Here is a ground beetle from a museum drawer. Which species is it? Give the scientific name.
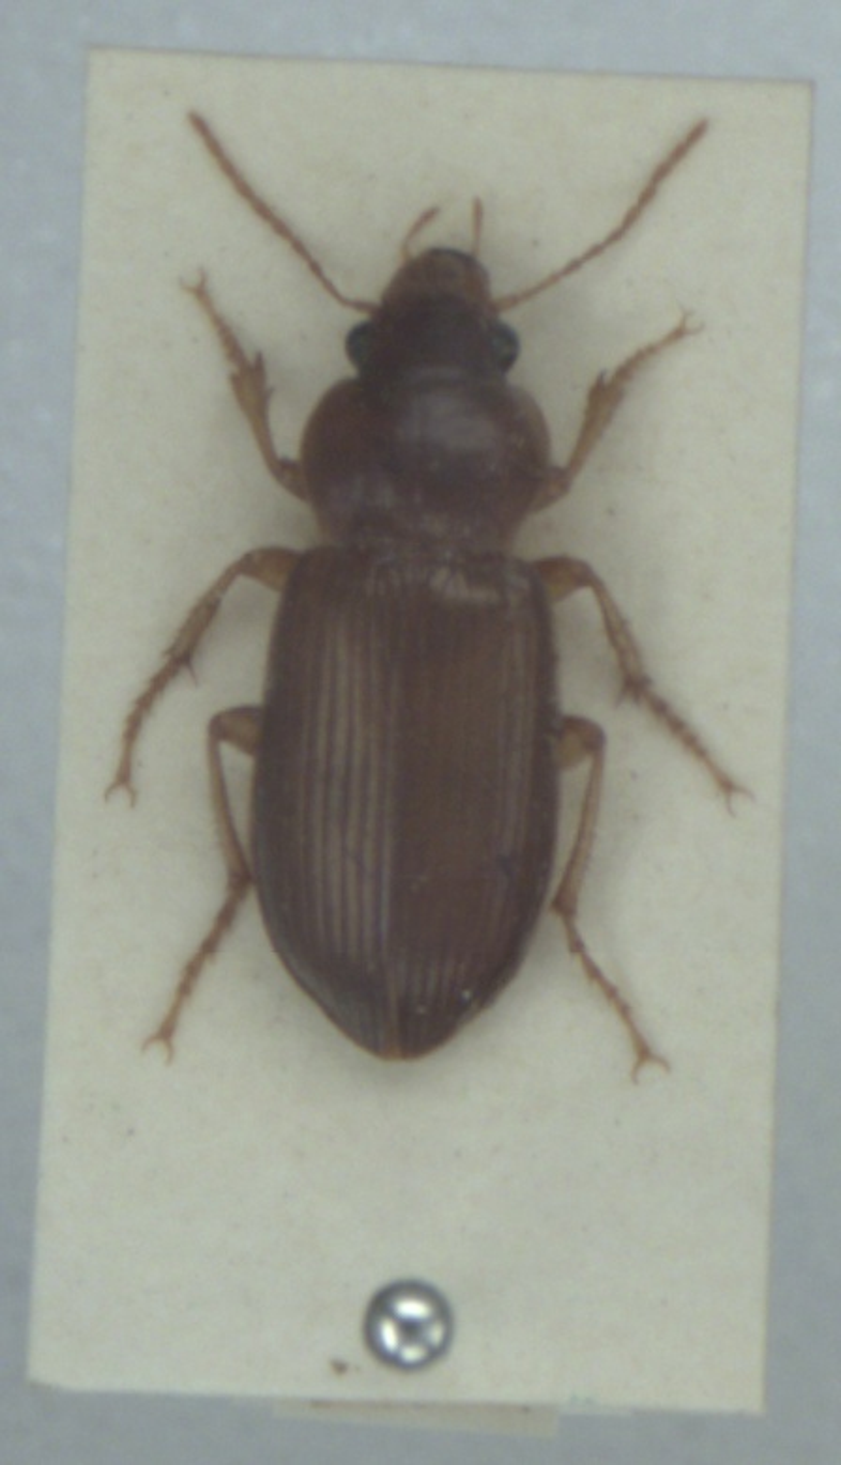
Amara convexiuscula
